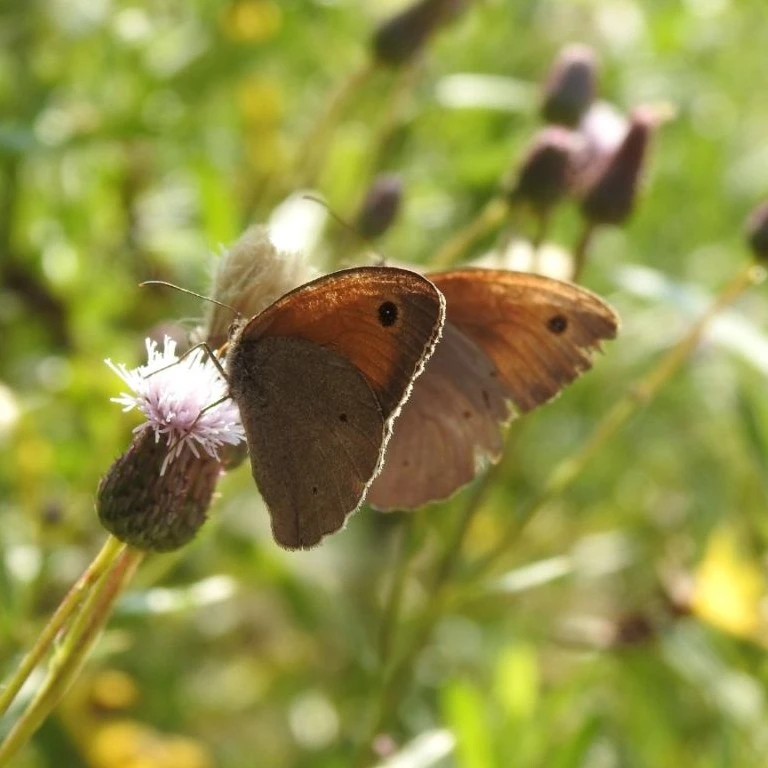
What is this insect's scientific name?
Maniola jurtina
